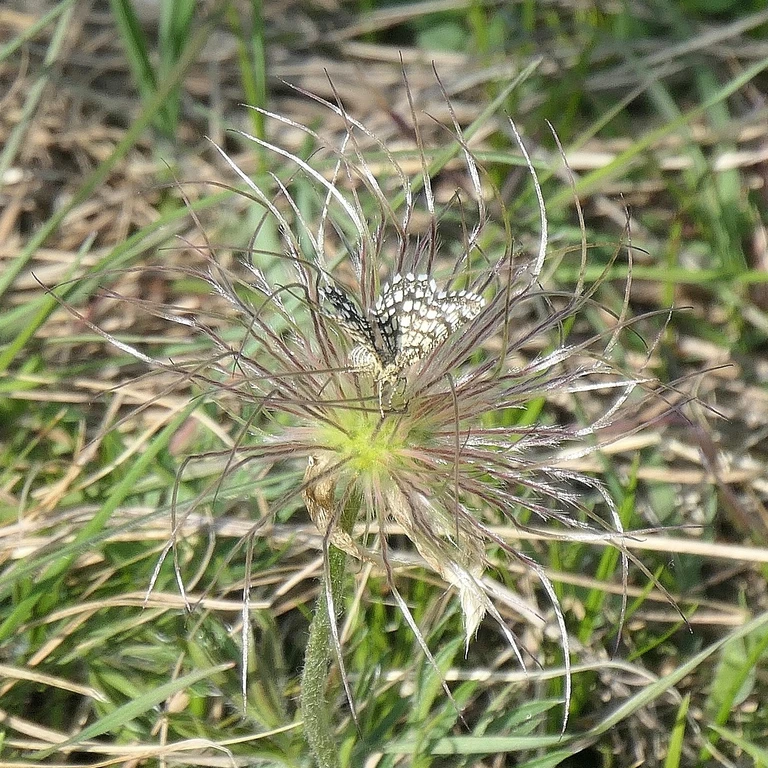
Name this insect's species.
Chiasmia clathrata
